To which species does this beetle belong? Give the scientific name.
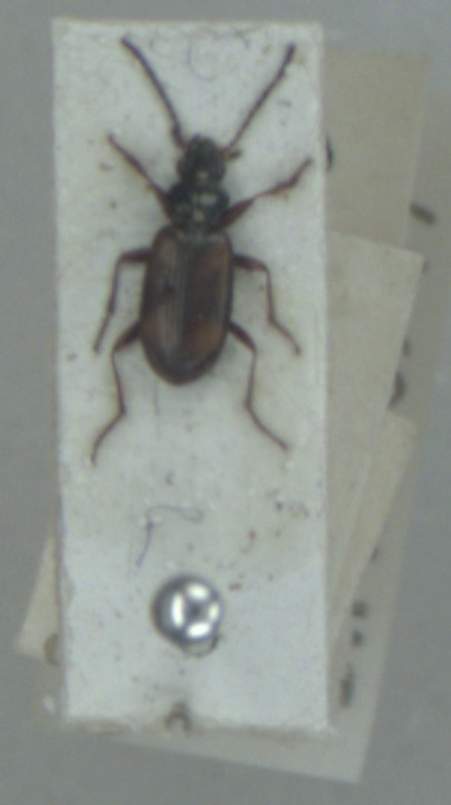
Bembidion saxatile
